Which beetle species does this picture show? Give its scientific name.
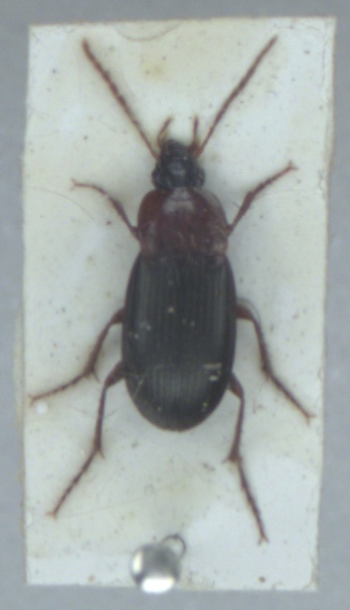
Calathus melanocephalus
